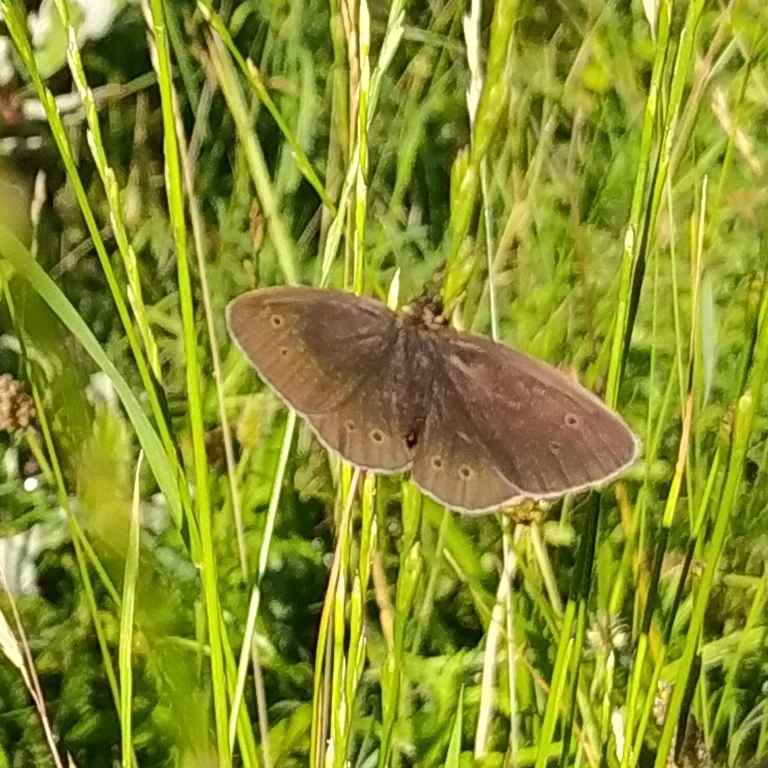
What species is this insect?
Aphantopus hyperantus
